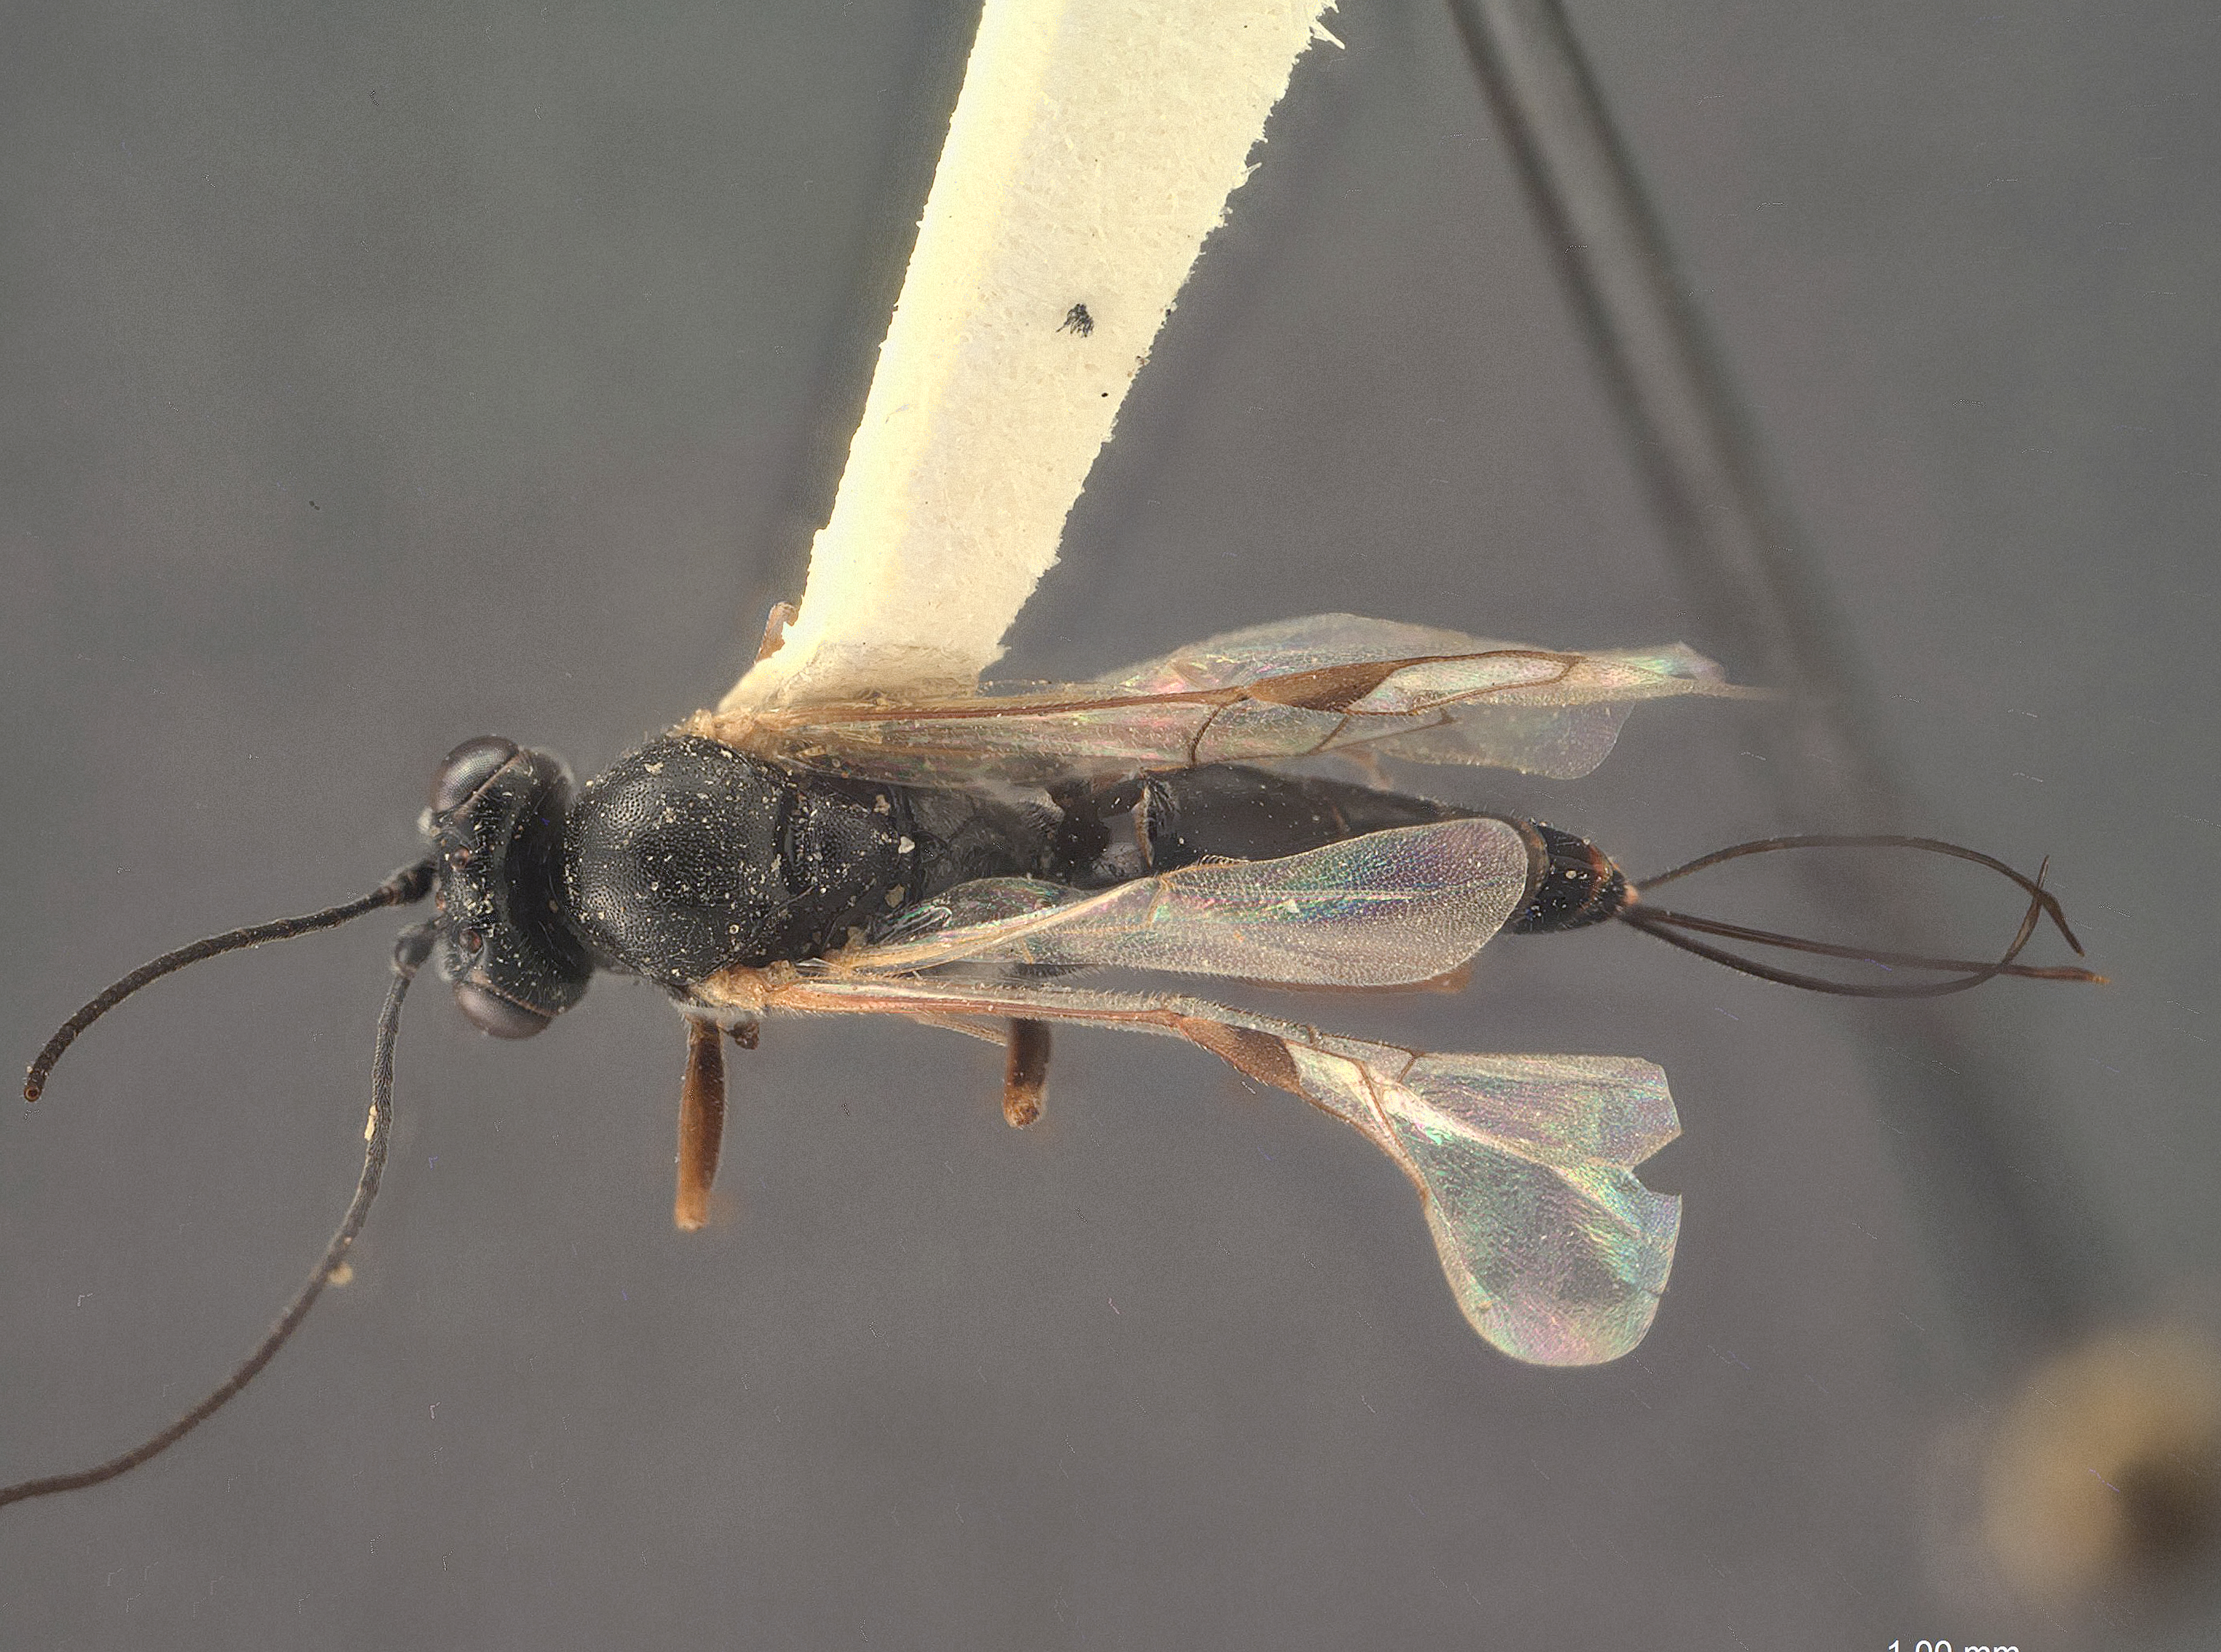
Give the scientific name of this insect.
Cremastus latifrons
